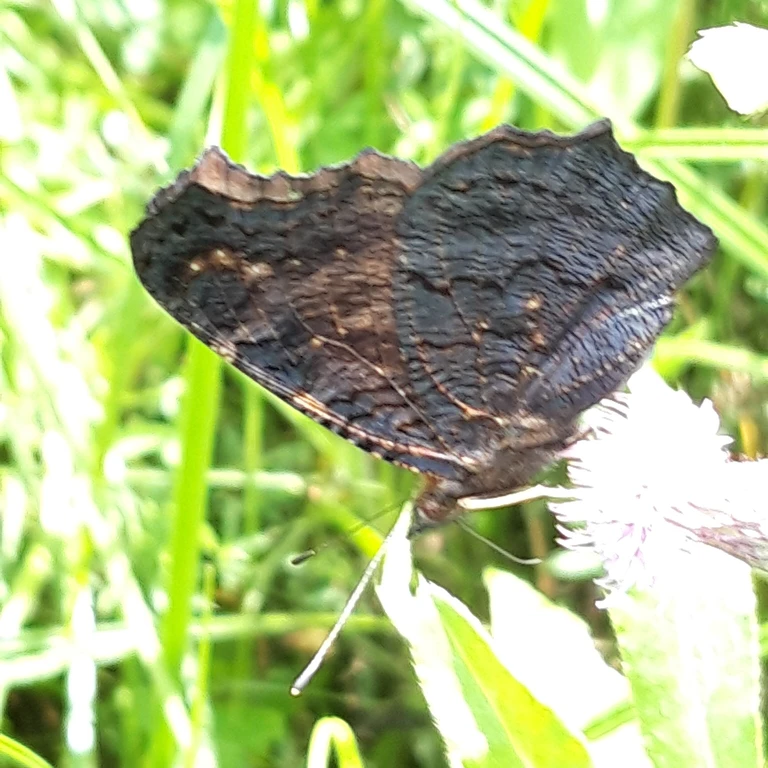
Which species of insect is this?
Aglais io
